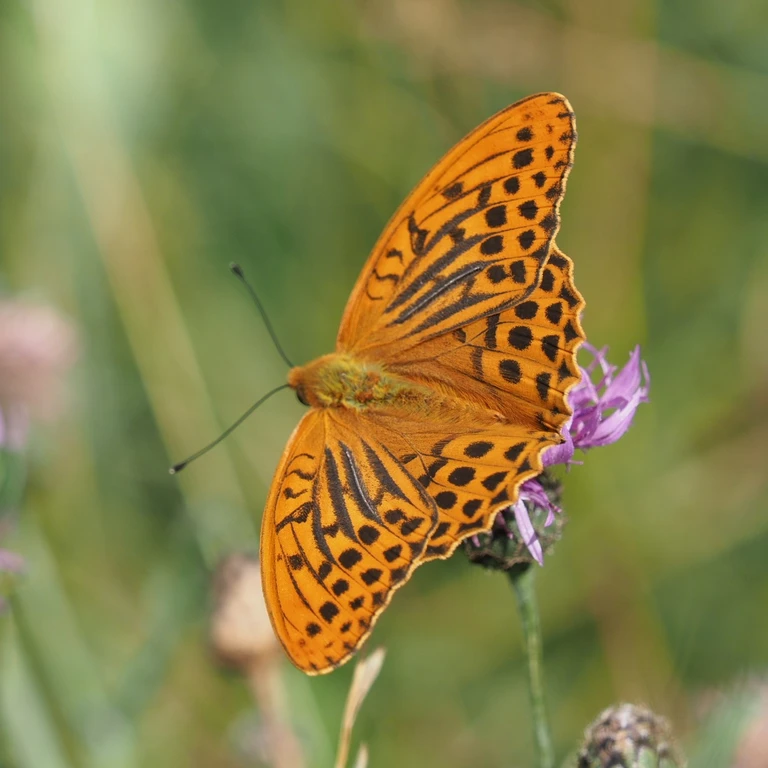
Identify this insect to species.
Argynnis paphia
